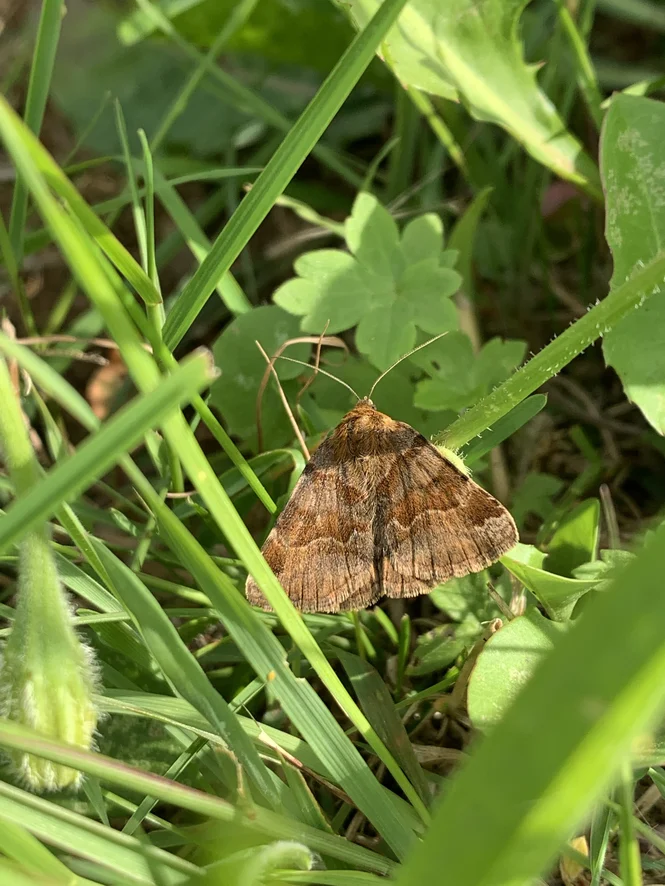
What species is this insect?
Euclidia glyphica
